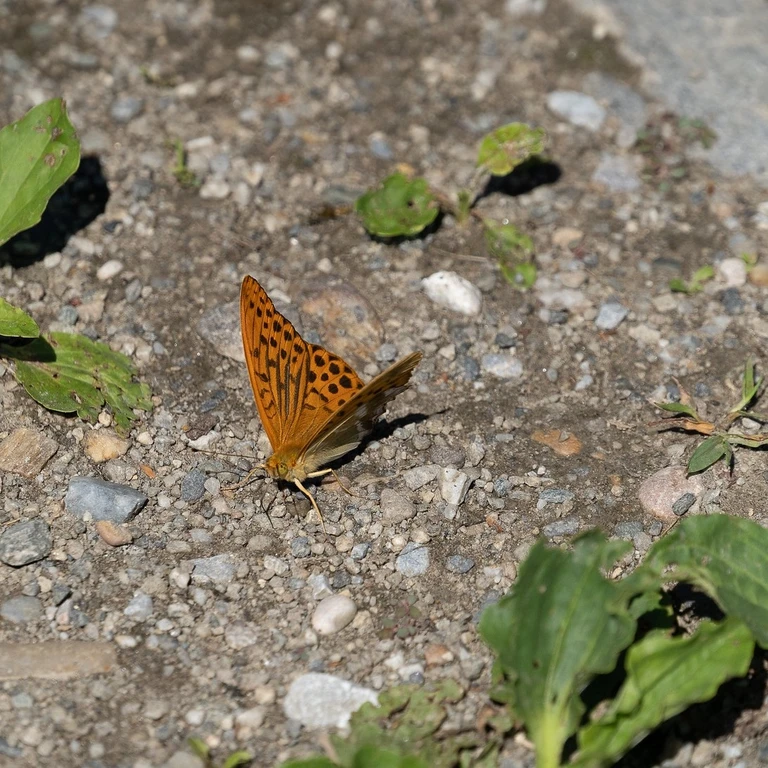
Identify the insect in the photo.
Argynnis paphia
